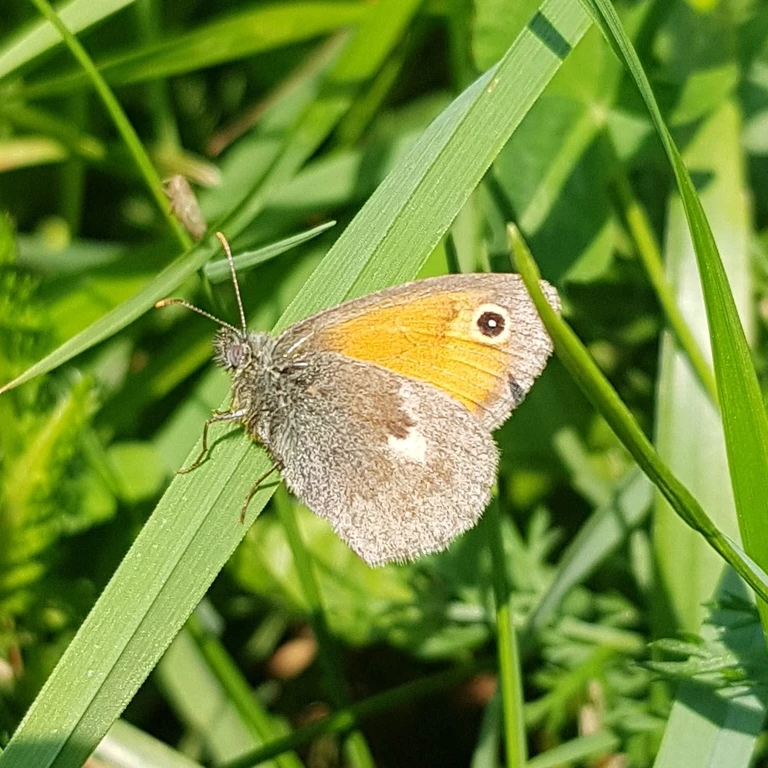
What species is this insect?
Coenonympha pamphilus
